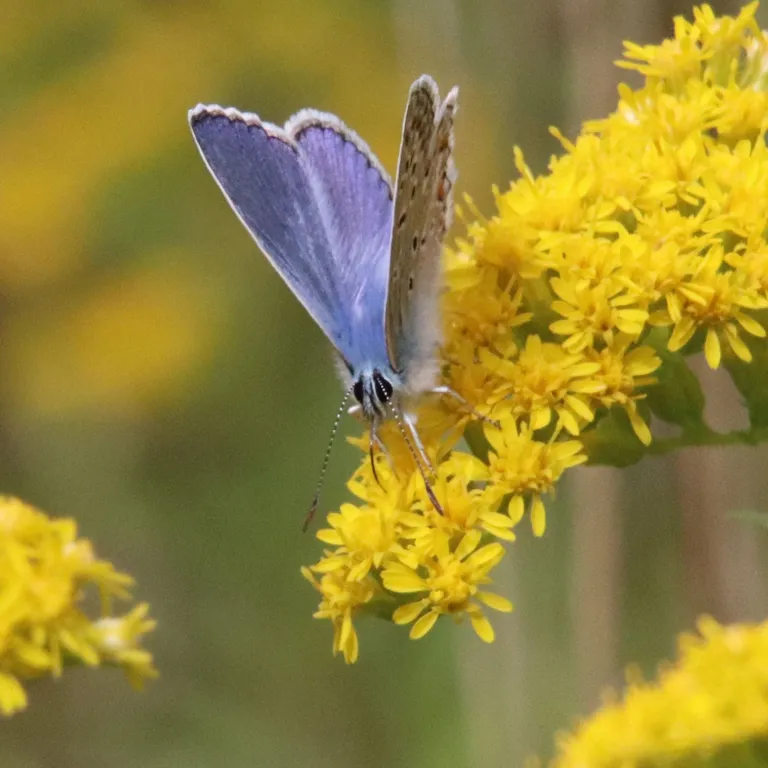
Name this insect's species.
Polyommatus icarus
